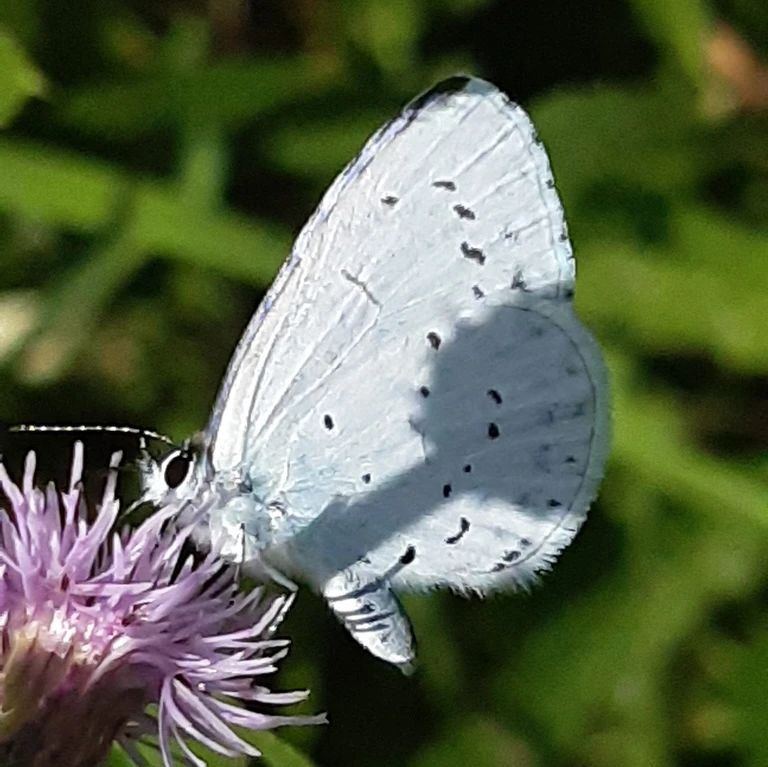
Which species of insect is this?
Celastrina argiolus
